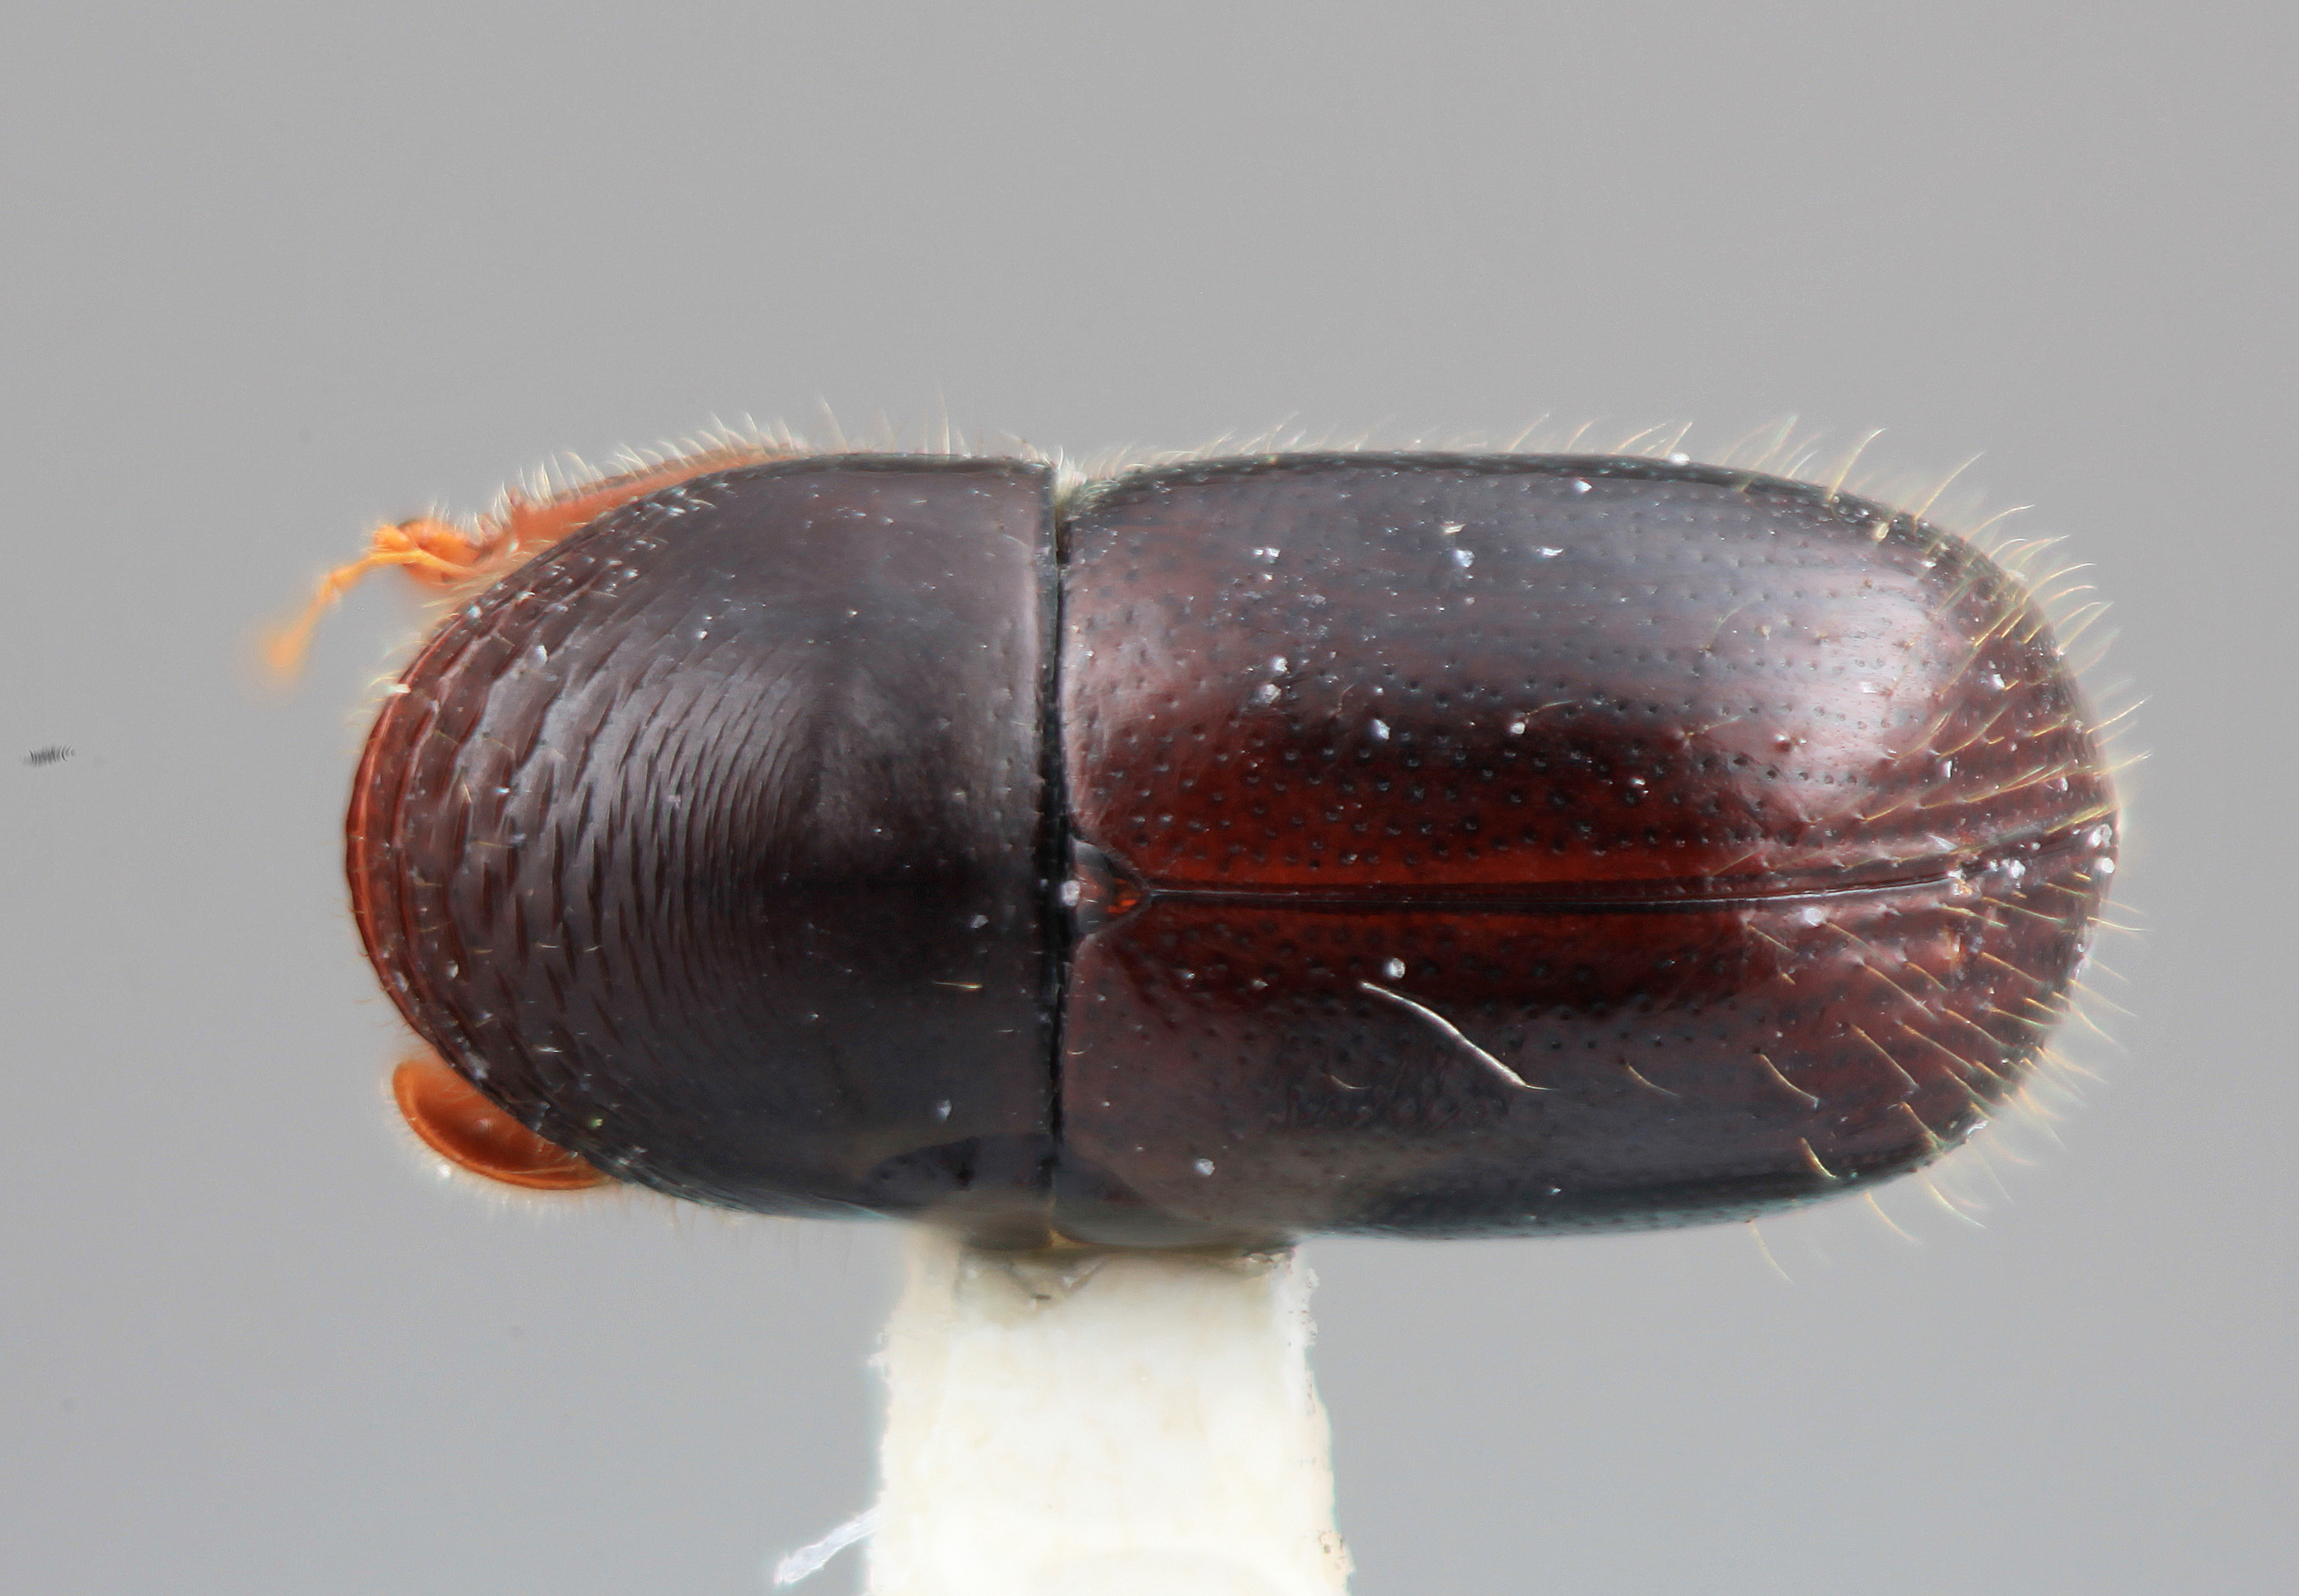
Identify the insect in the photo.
Corthylus consimilis
